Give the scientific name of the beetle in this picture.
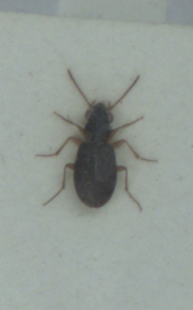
Asaphidion curtum
